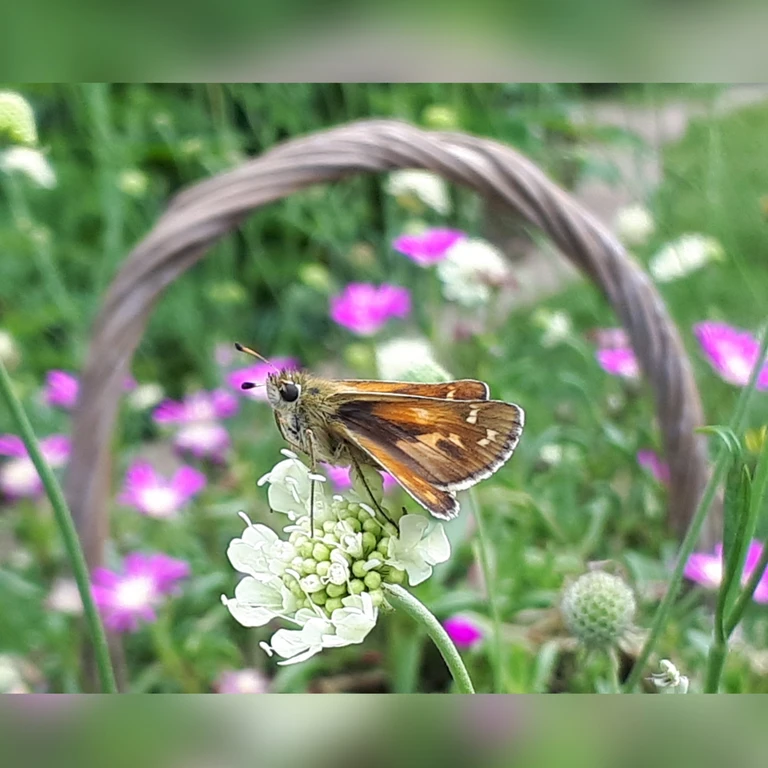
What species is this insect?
Hesperia comma
